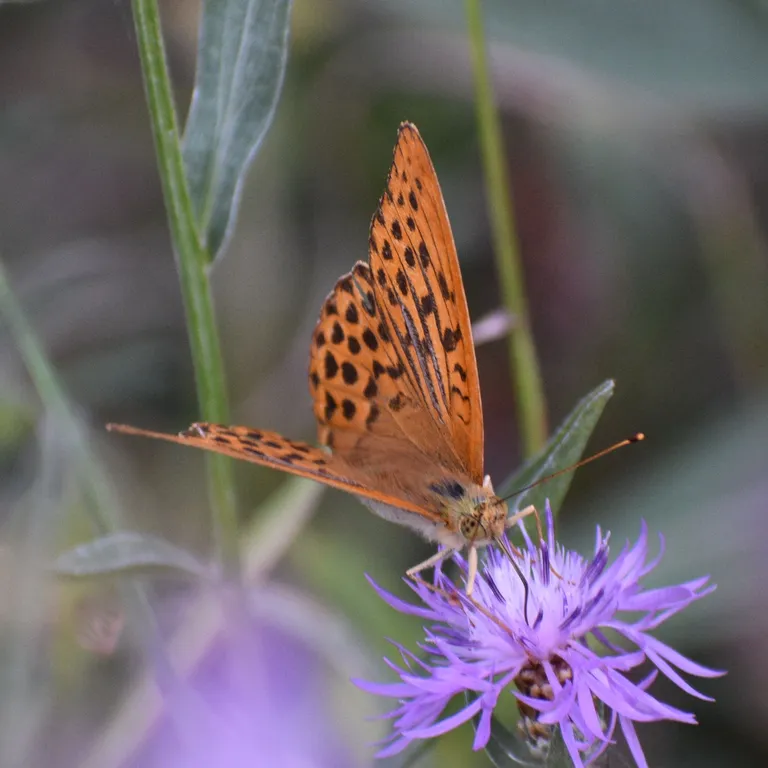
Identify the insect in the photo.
Argynnis paphia
